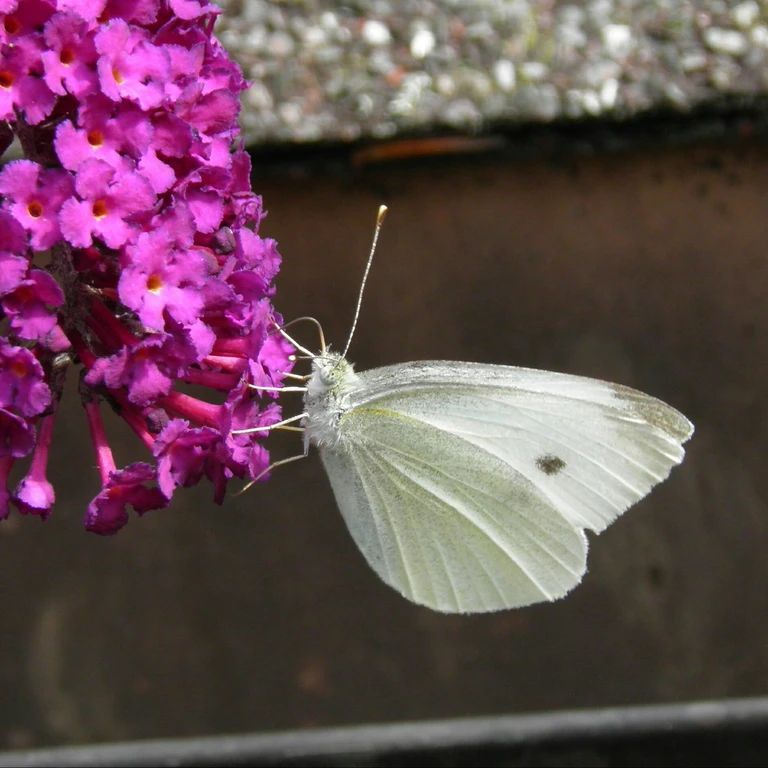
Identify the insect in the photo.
Pieris rapae
